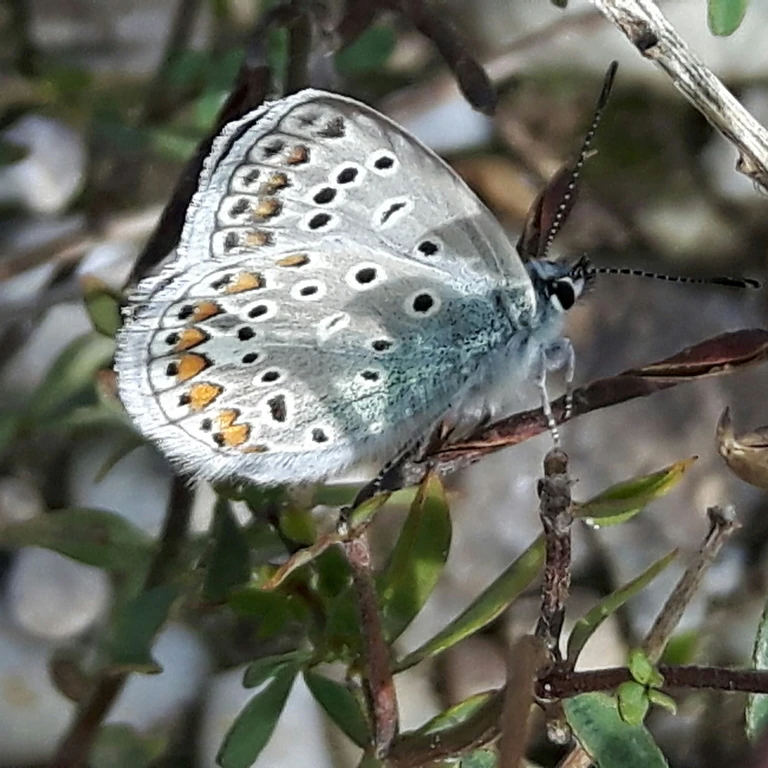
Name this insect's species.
Polyommatus icarus
